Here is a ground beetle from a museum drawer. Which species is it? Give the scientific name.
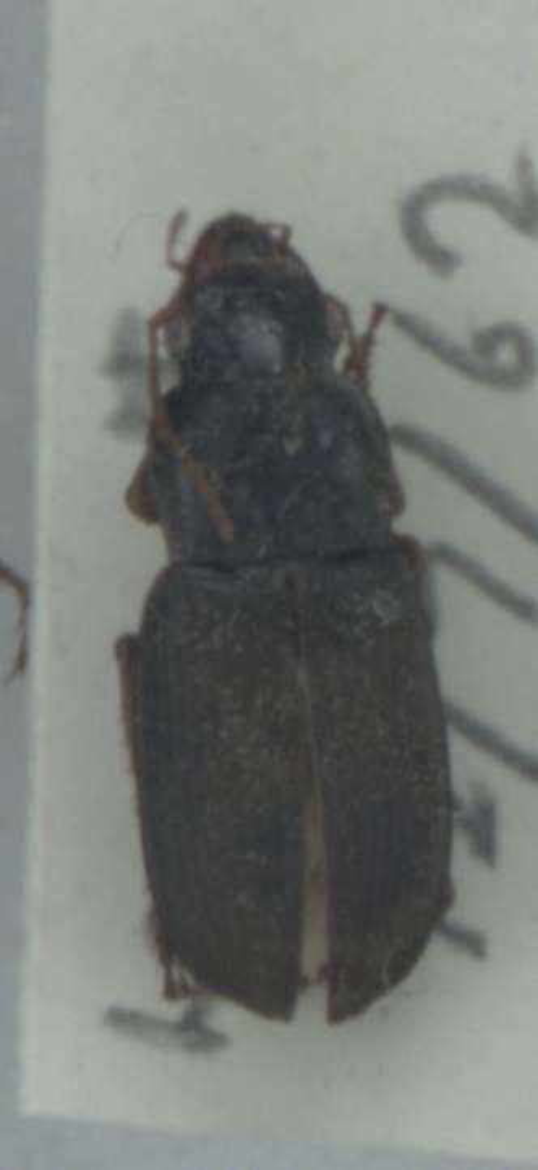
Harpalus rufipes
